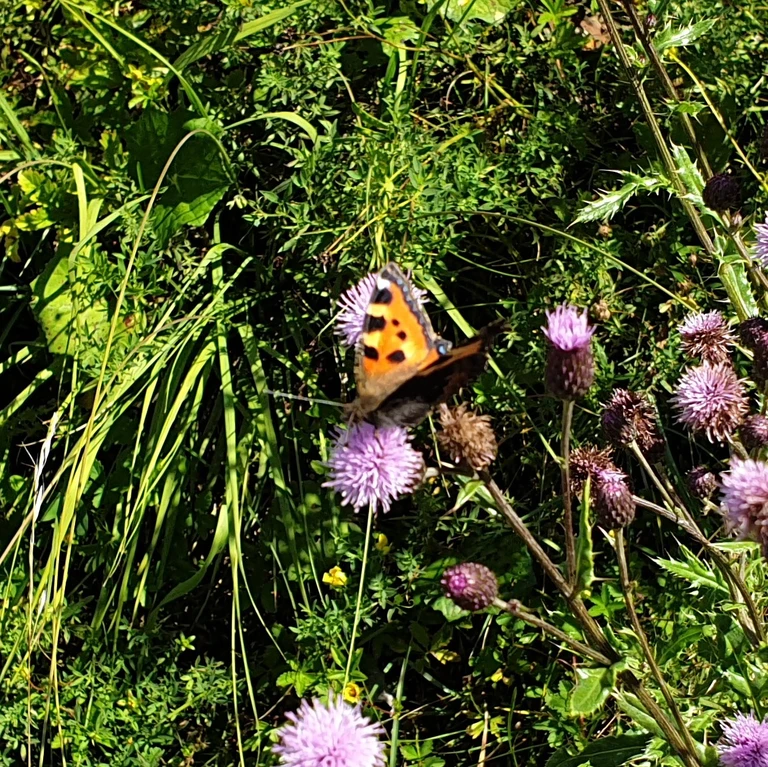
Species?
Aglais urticae
